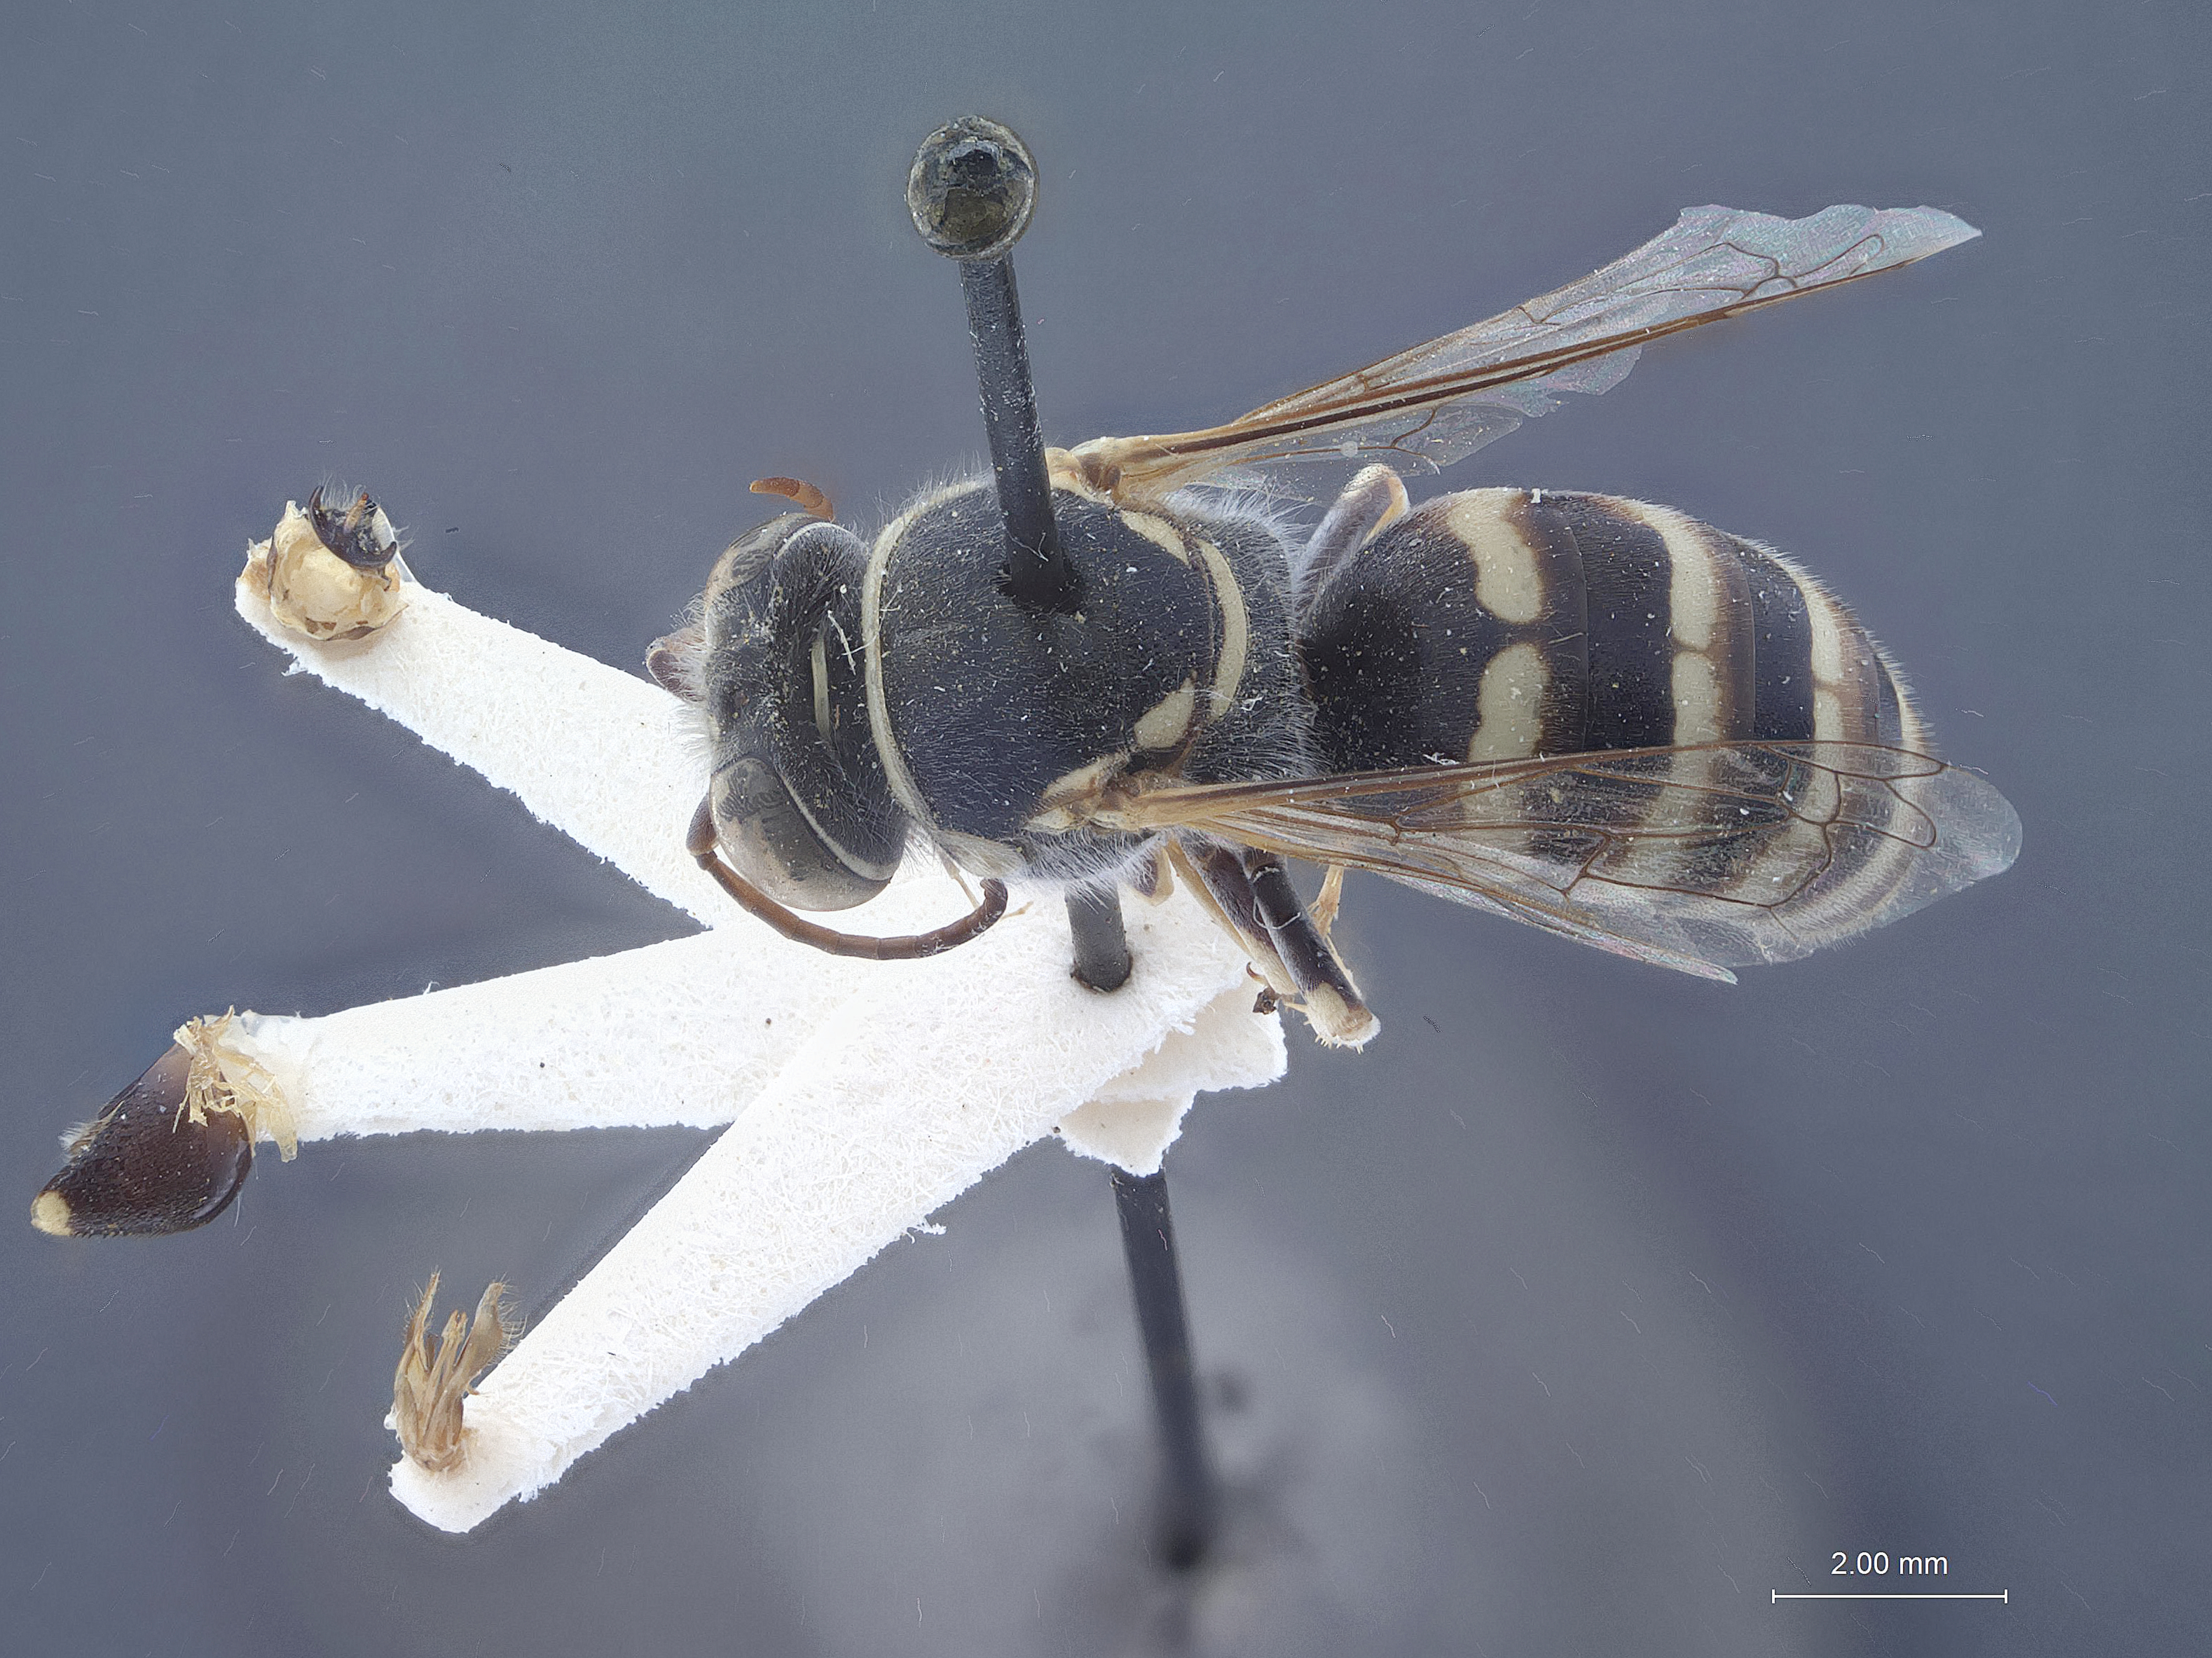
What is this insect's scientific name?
Microstictia rufescens
